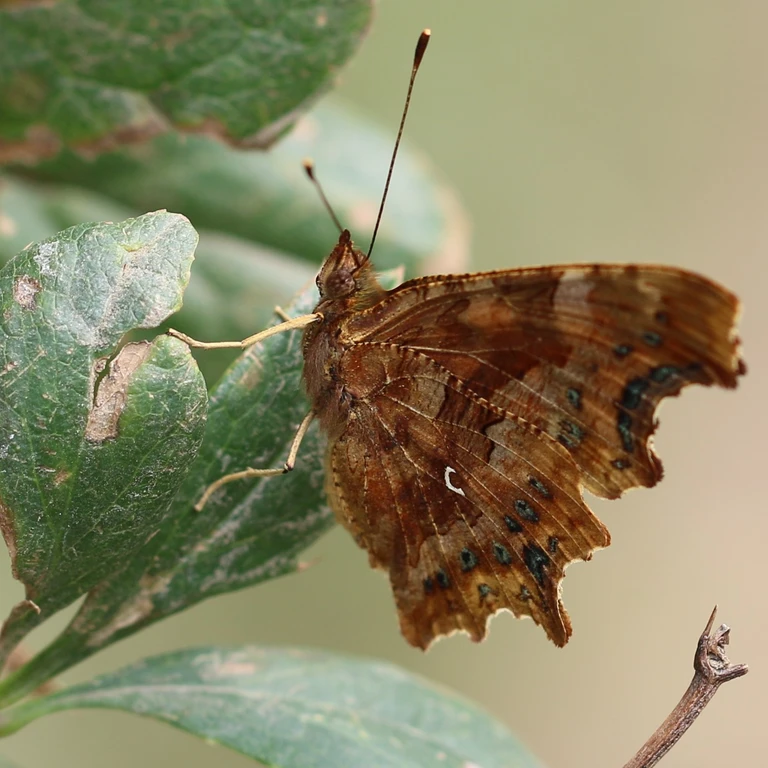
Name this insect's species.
Polygonia c-album
